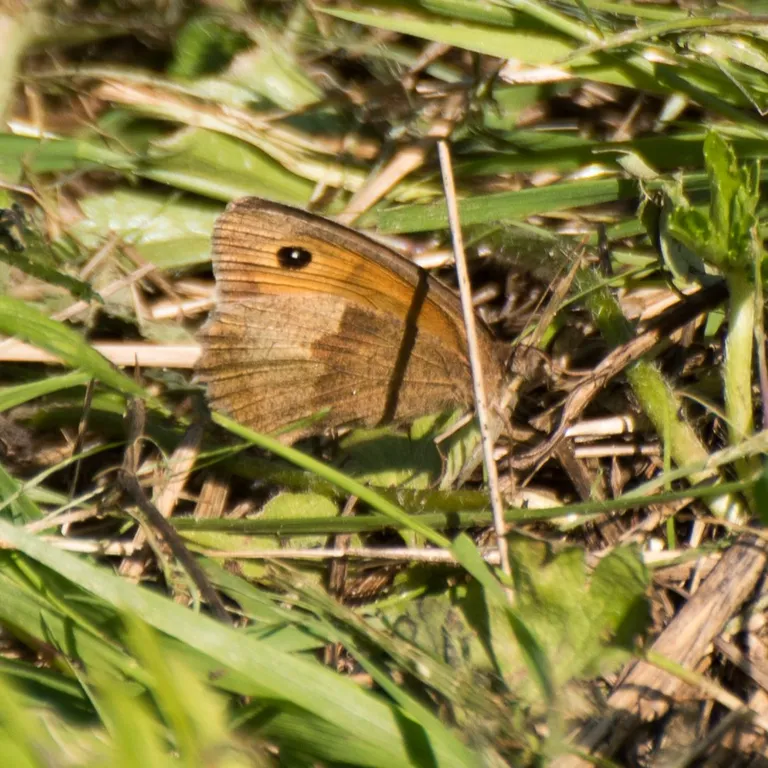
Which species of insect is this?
Maniola jurtina
